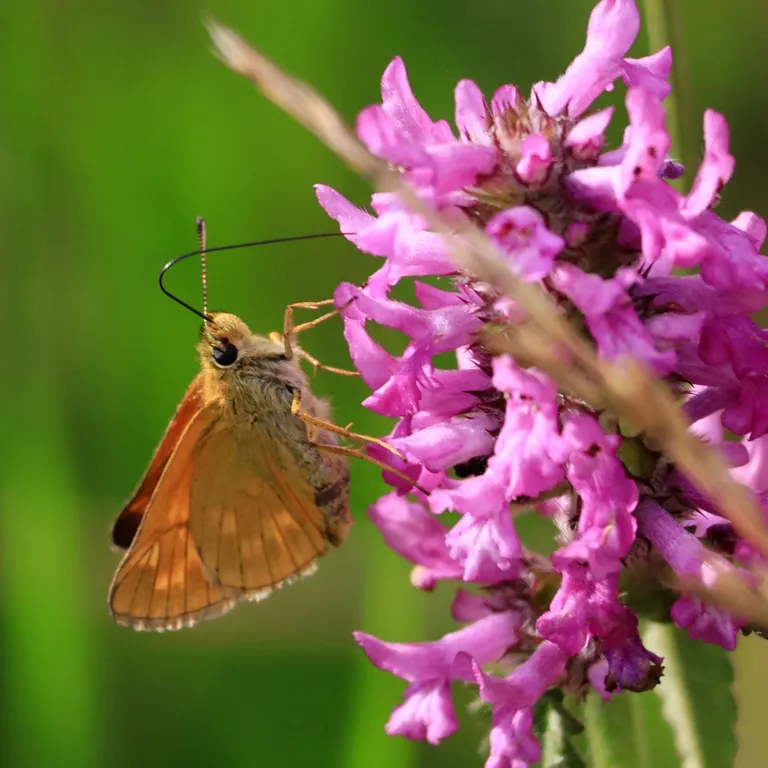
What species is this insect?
Ochlodes sylvanus (also Ochlodes venata)
